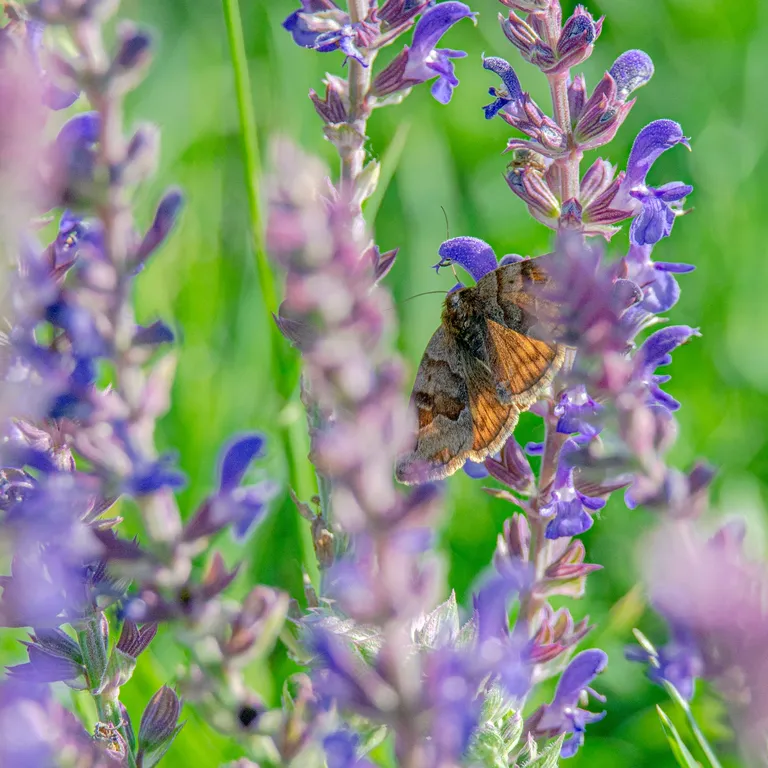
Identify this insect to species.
Euclidia glyphica
